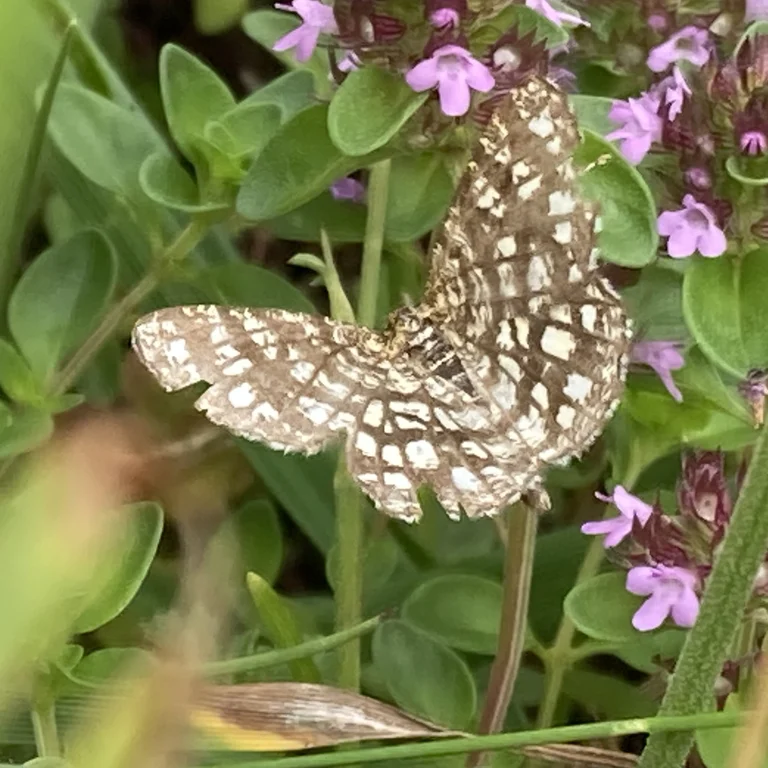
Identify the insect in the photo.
Chiasmia clathrata
